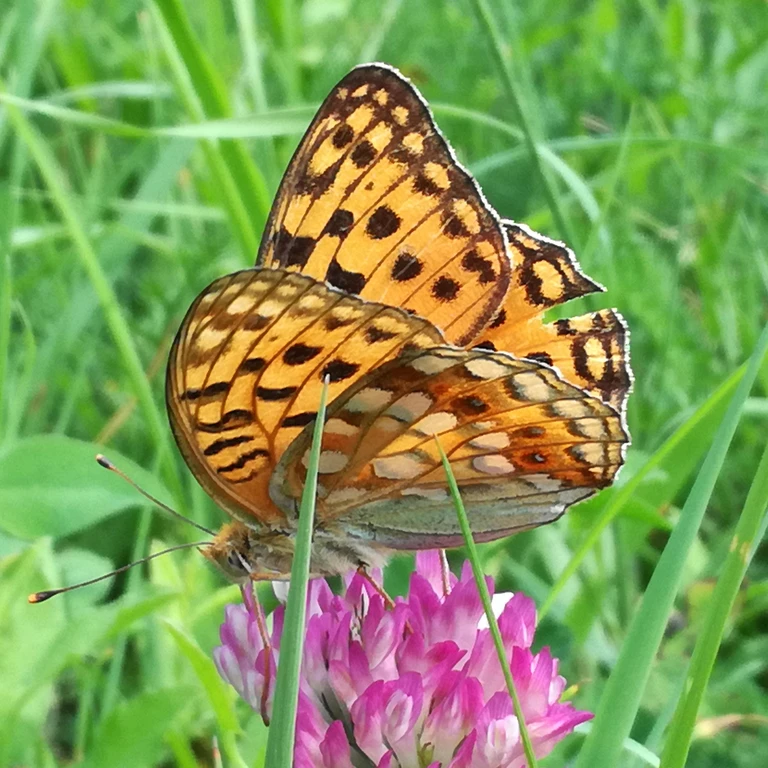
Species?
Fabriciana adippe
